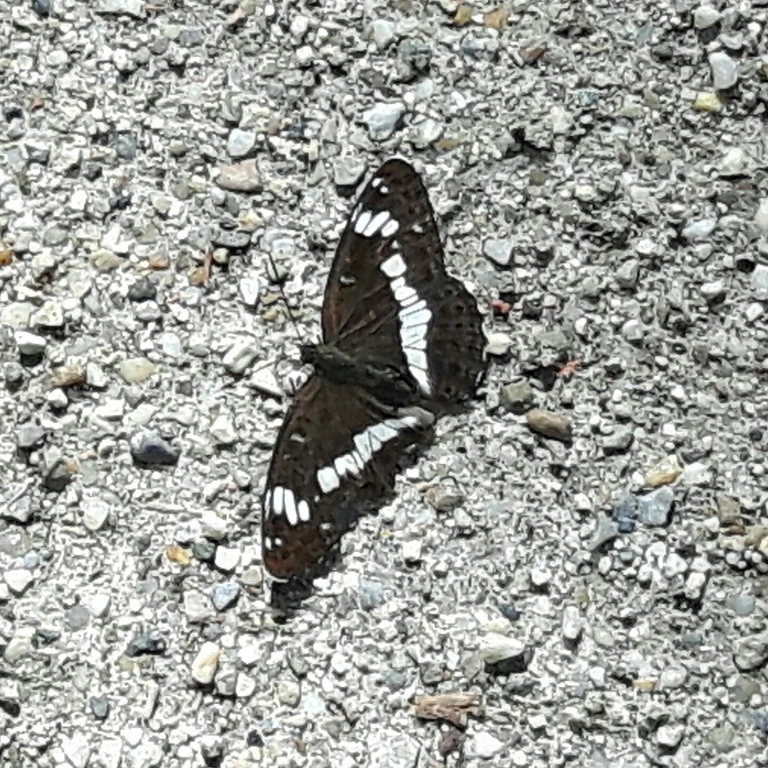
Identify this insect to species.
Limenitis camilla (also Ladoga camilla)
